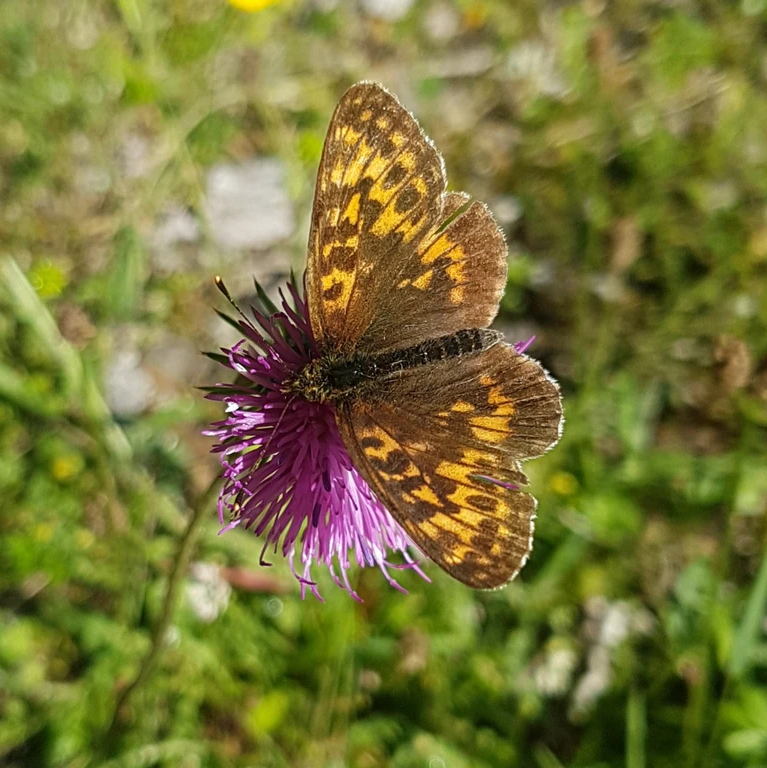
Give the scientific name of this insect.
Boloria thore
